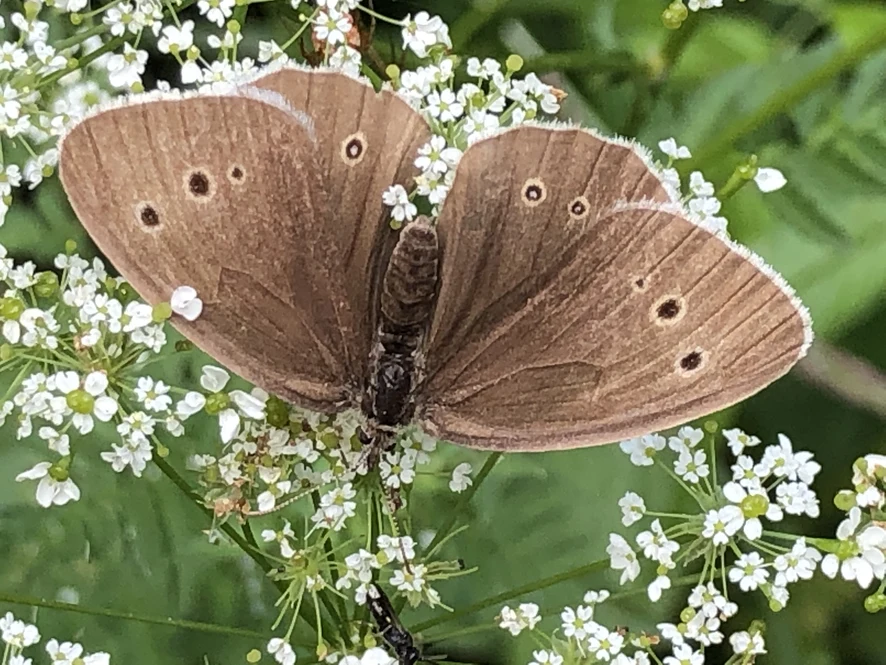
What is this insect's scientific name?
Aphantopus hyperantus
